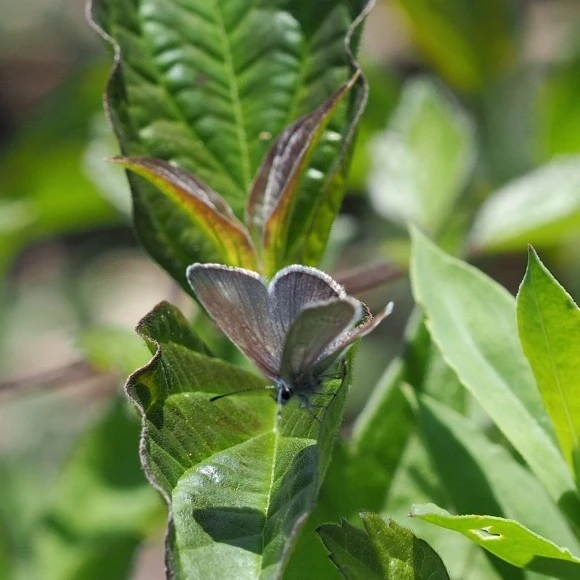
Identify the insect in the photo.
Cupido minimus
